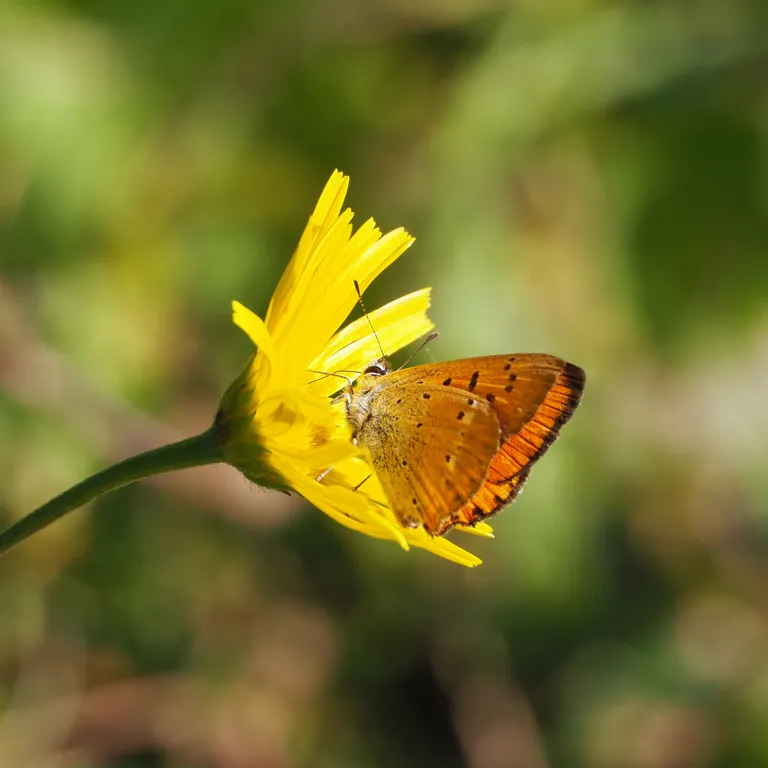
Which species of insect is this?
Lycaena virgaureae
